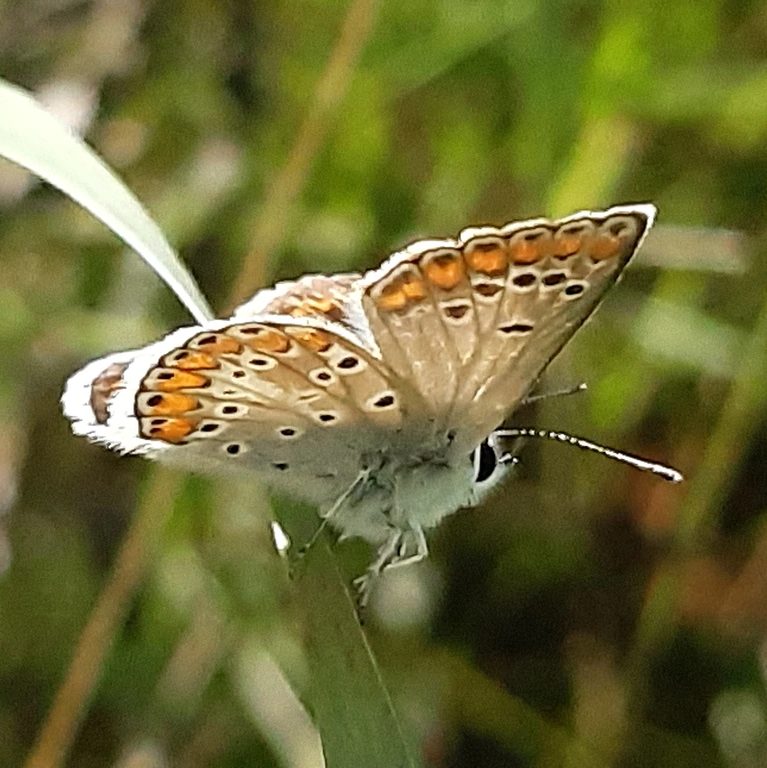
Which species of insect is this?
Aricia agestis/artaxerxes
